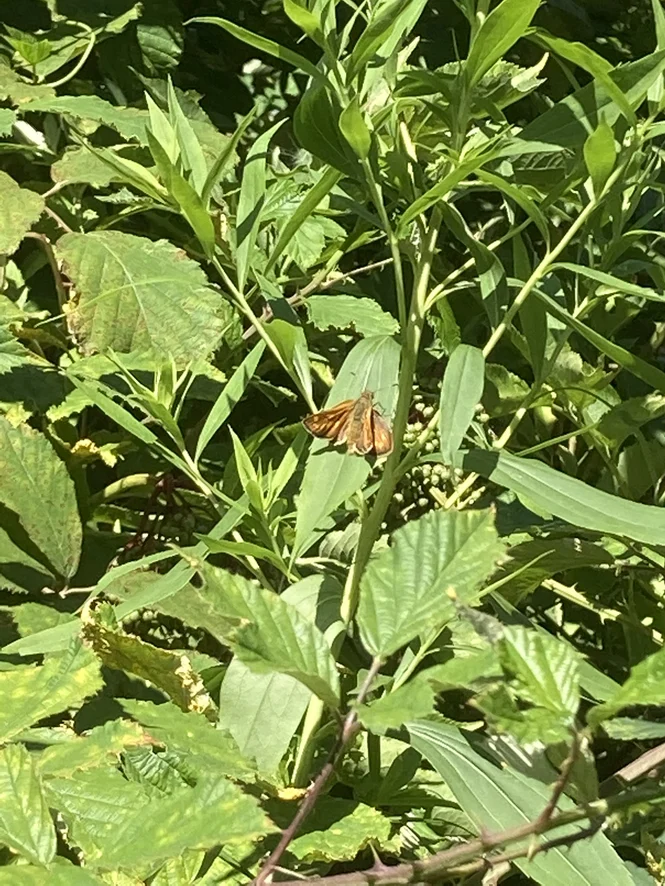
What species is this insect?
Ochlodes sylvanus (also Ochlodes venata)
